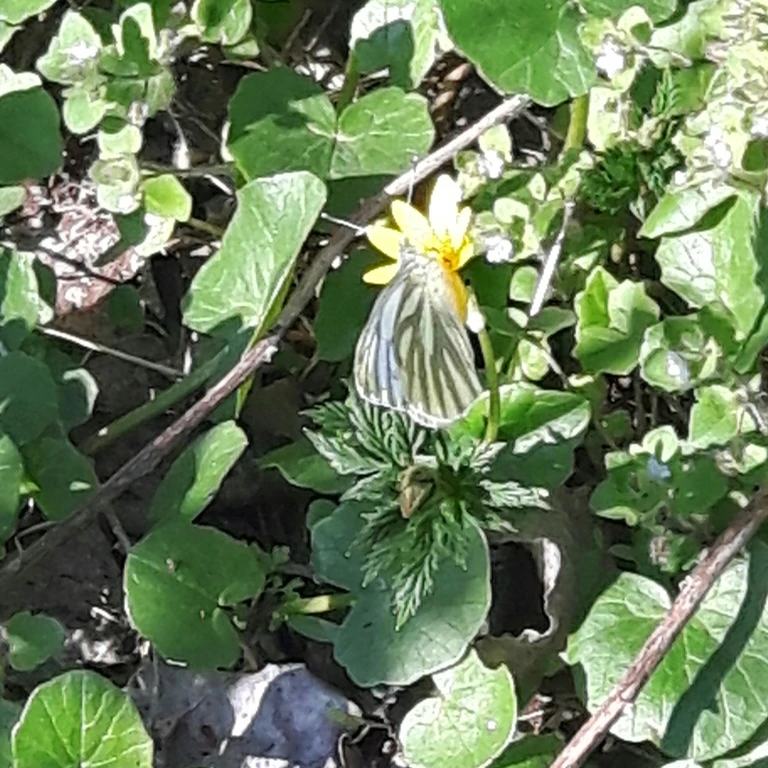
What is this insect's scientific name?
Pieris napi
